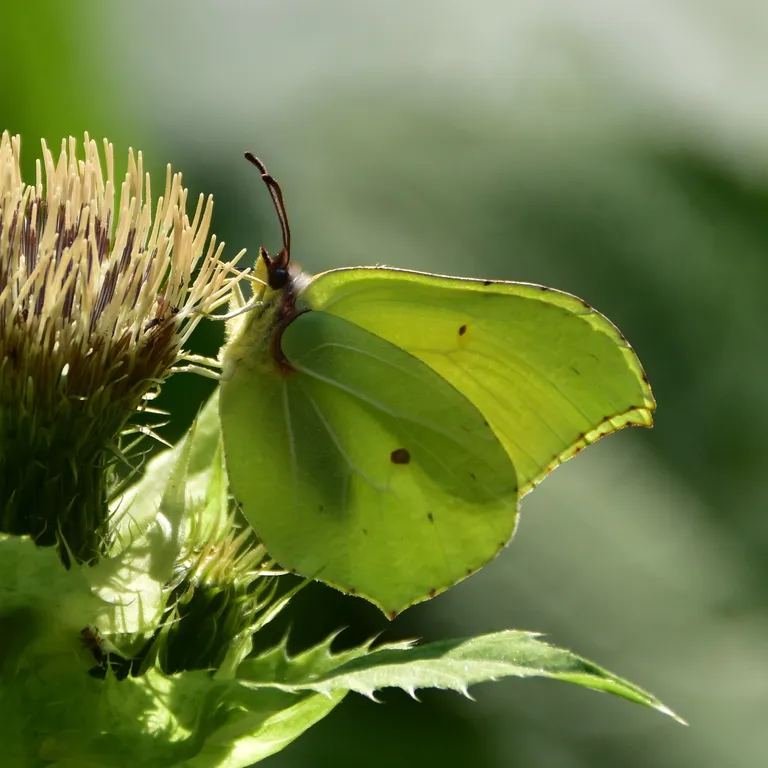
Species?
Gonepteryx rhamni
